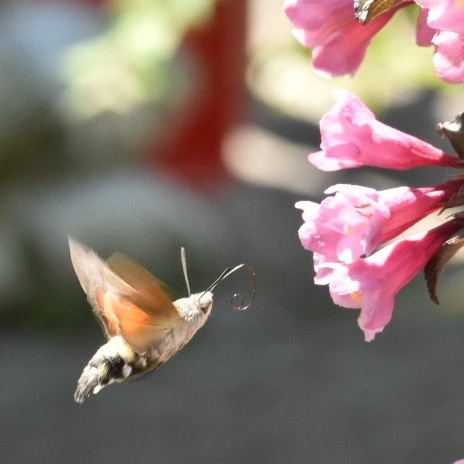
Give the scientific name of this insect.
Macroglossum stellatarum
